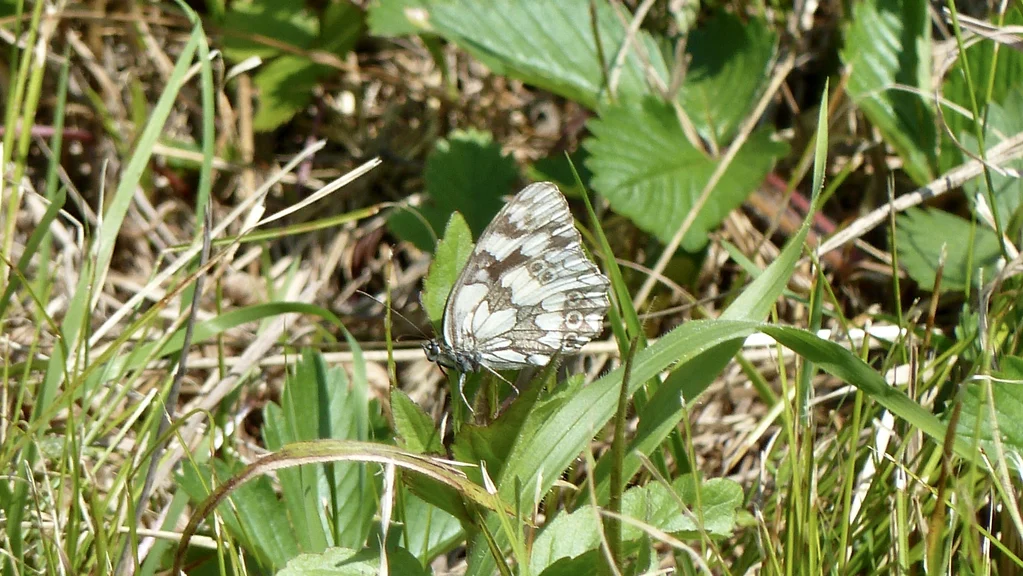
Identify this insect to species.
Melanargia galathea
